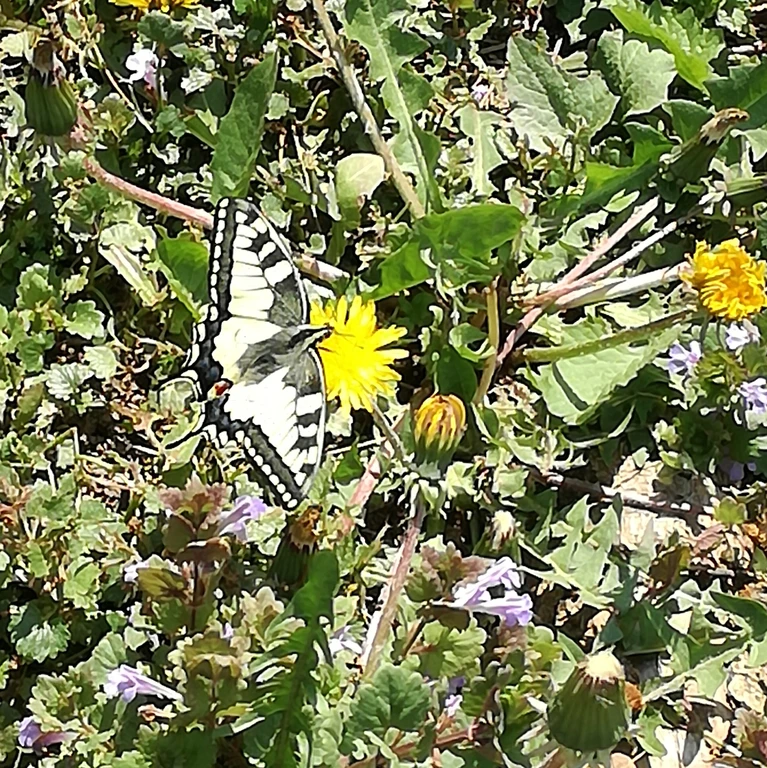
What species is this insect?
Papilio machaon
